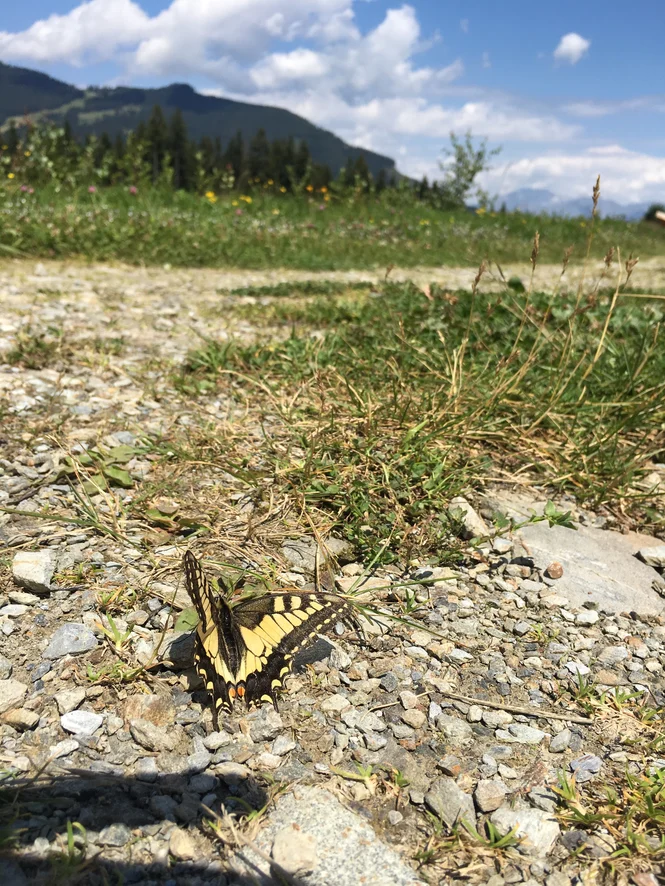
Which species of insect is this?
Papilio machaon
